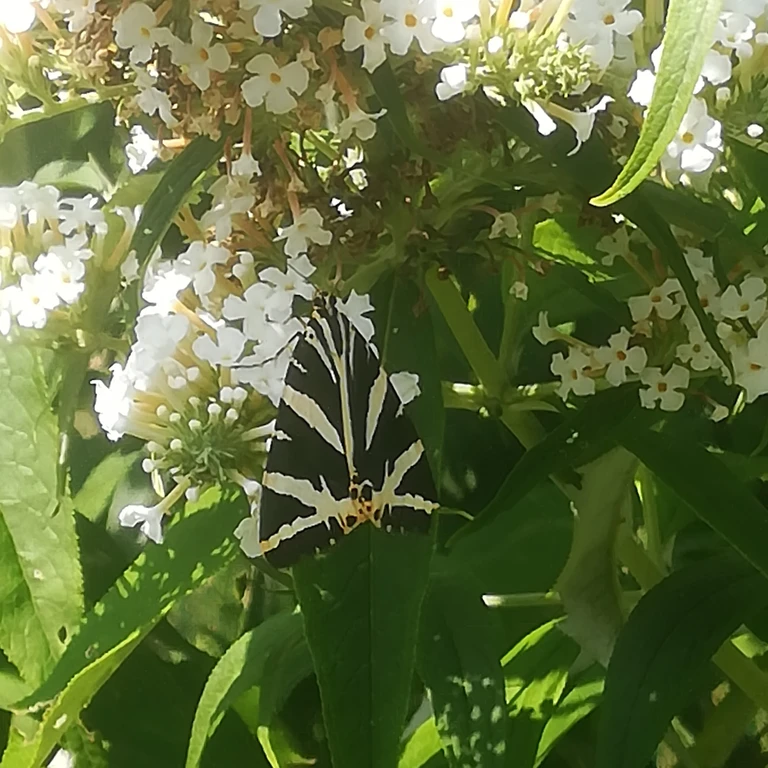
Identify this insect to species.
Euplagia quadripunctaria
